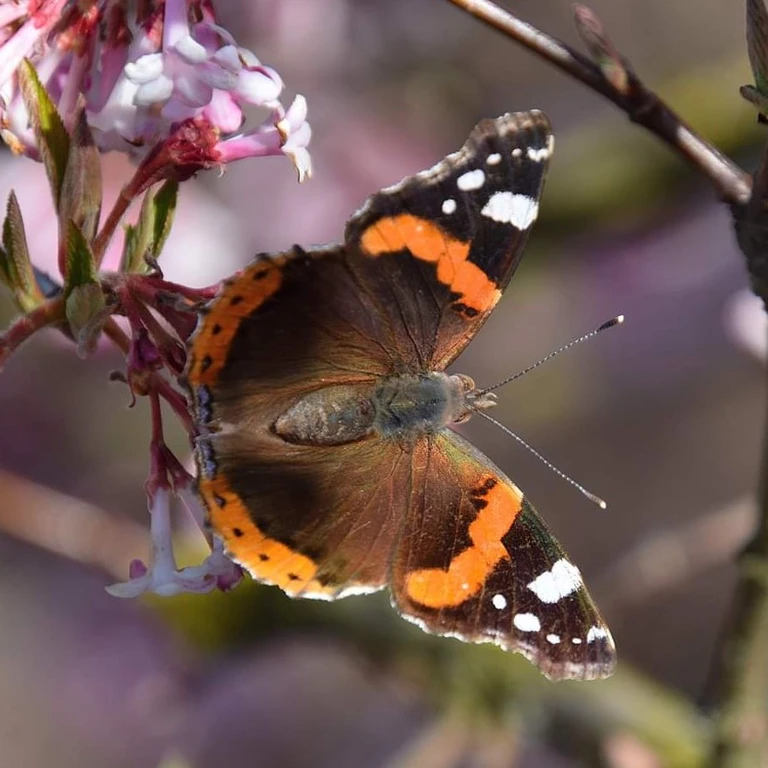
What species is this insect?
Vanessa atalanta
